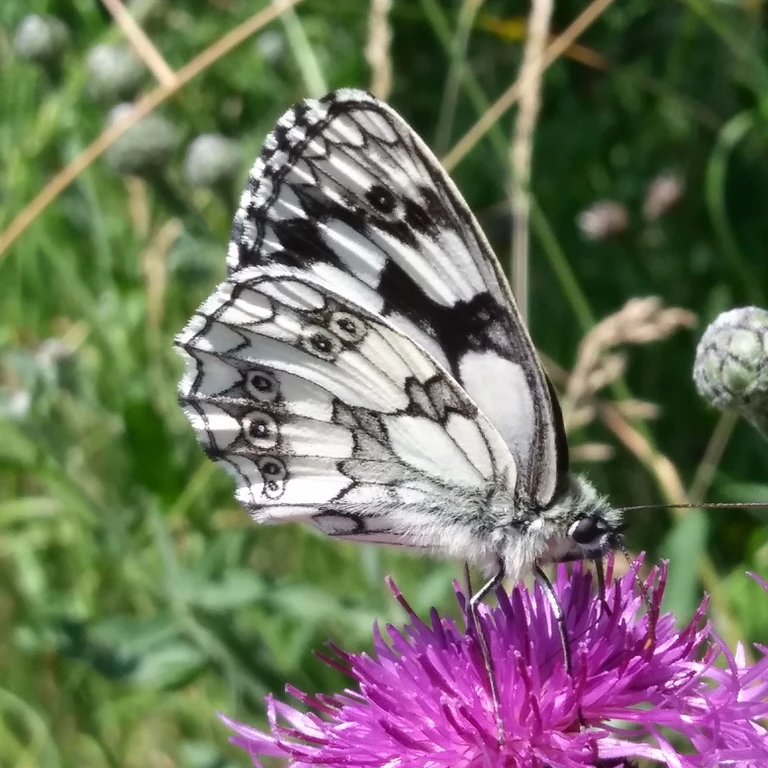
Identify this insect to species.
Melanargia galathea
